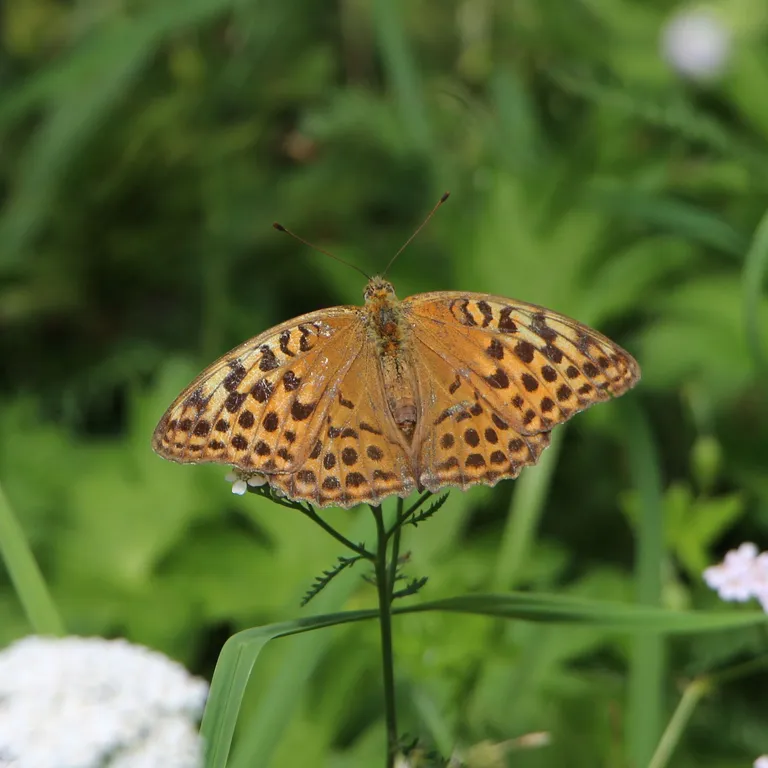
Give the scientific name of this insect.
Argynnis paphia
